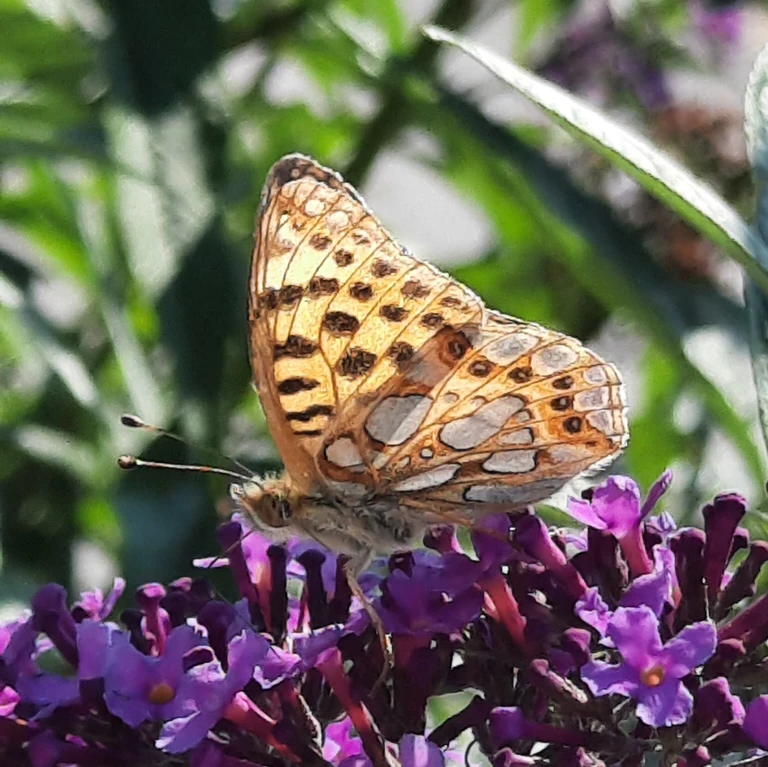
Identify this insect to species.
Issoria lathonia
